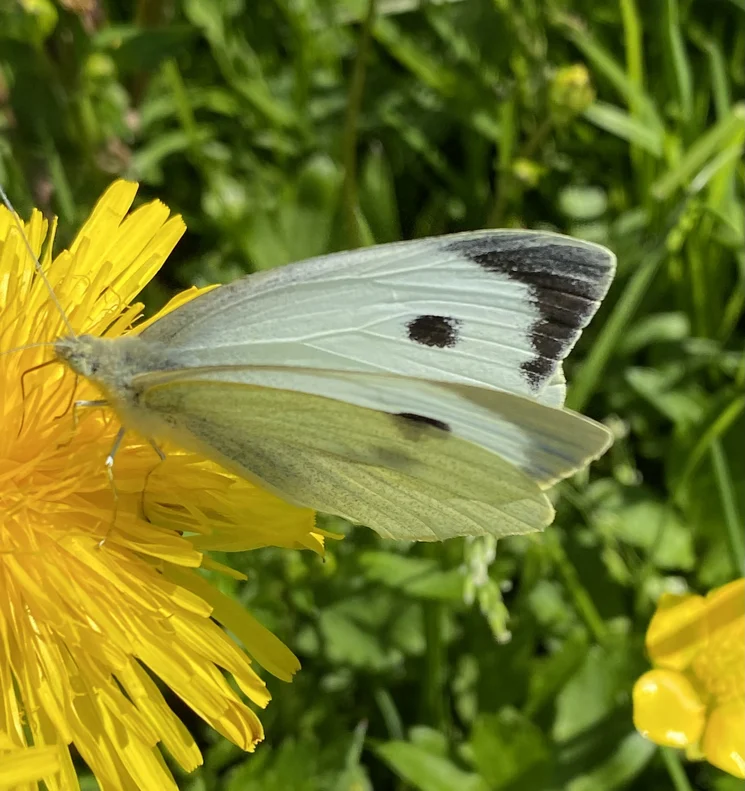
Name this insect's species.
Pieris brassicae
